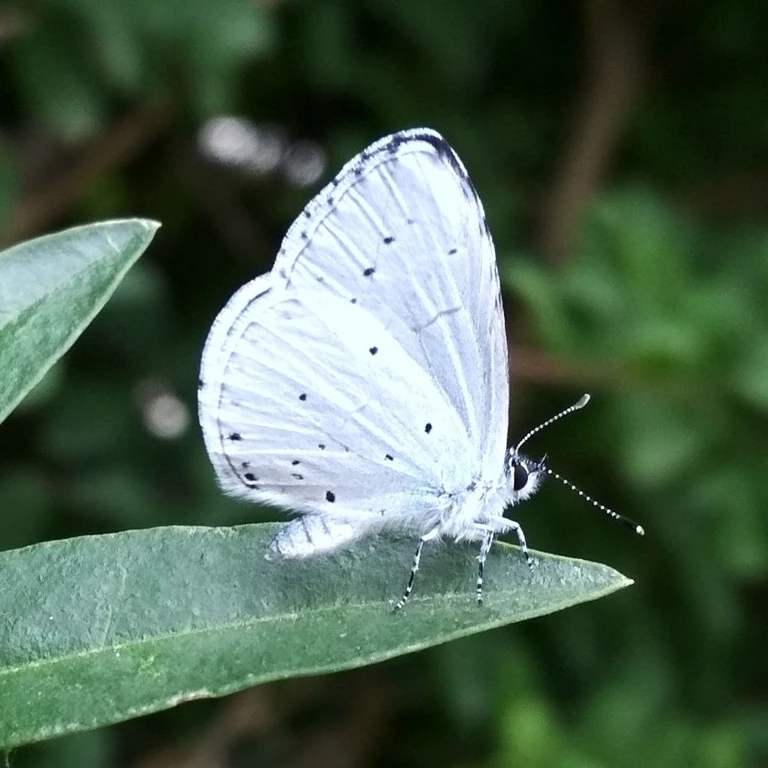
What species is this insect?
Celastrina argiolus
